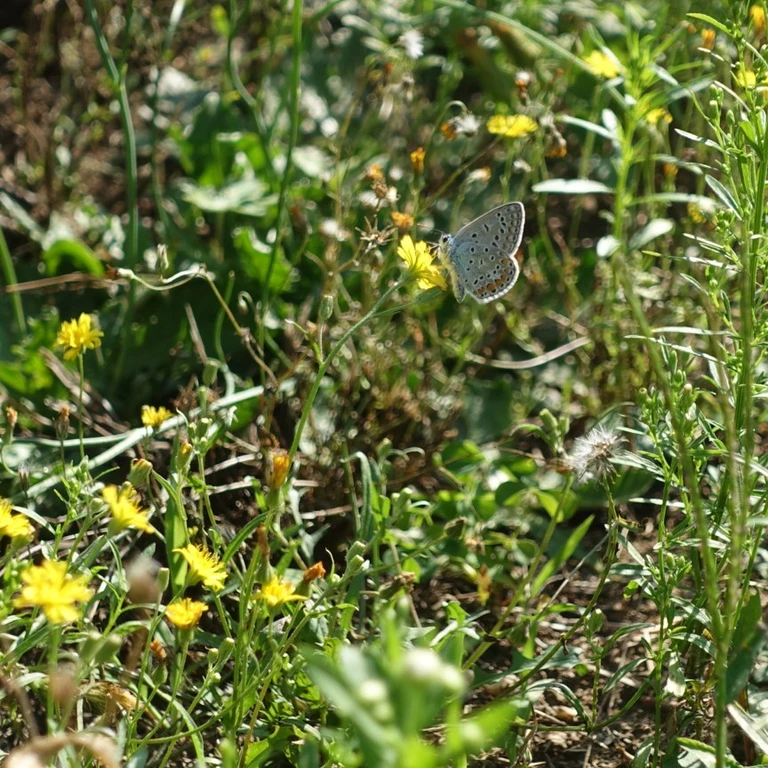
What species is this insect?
Polyommatus icarus
